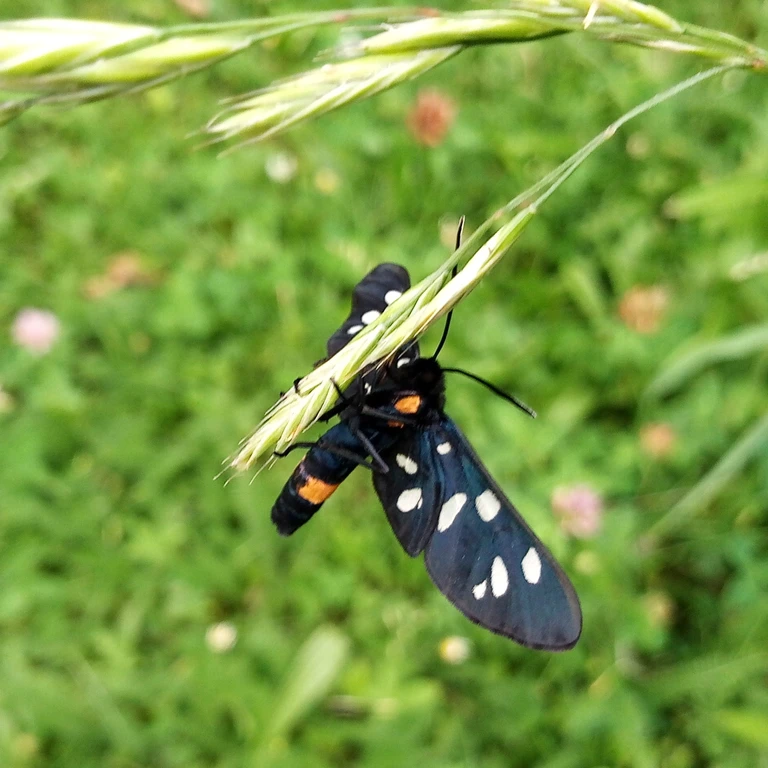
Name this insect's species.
Amata phegea
